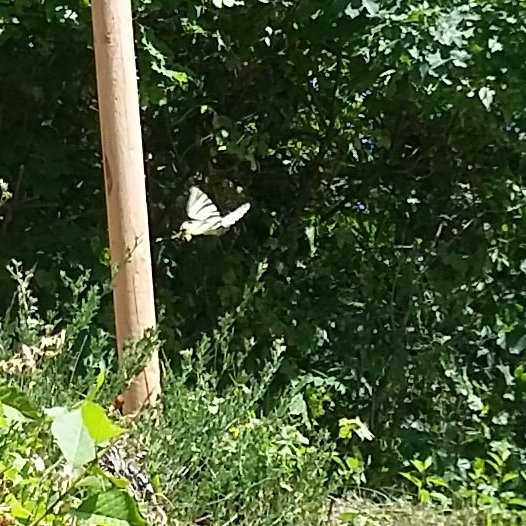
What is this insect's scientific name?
Iphiclides podalirius
